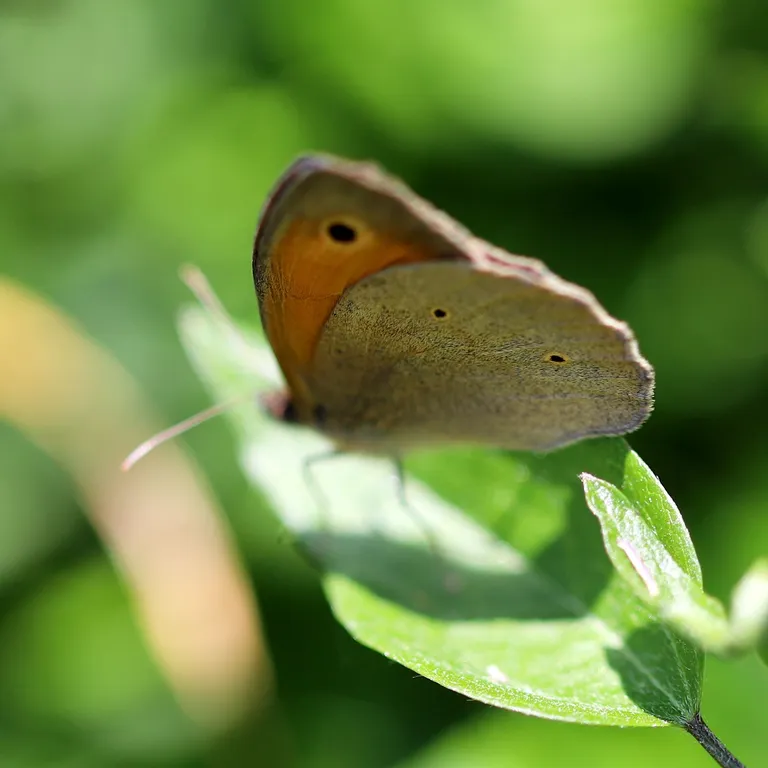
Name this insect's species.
Maniola jurtina
